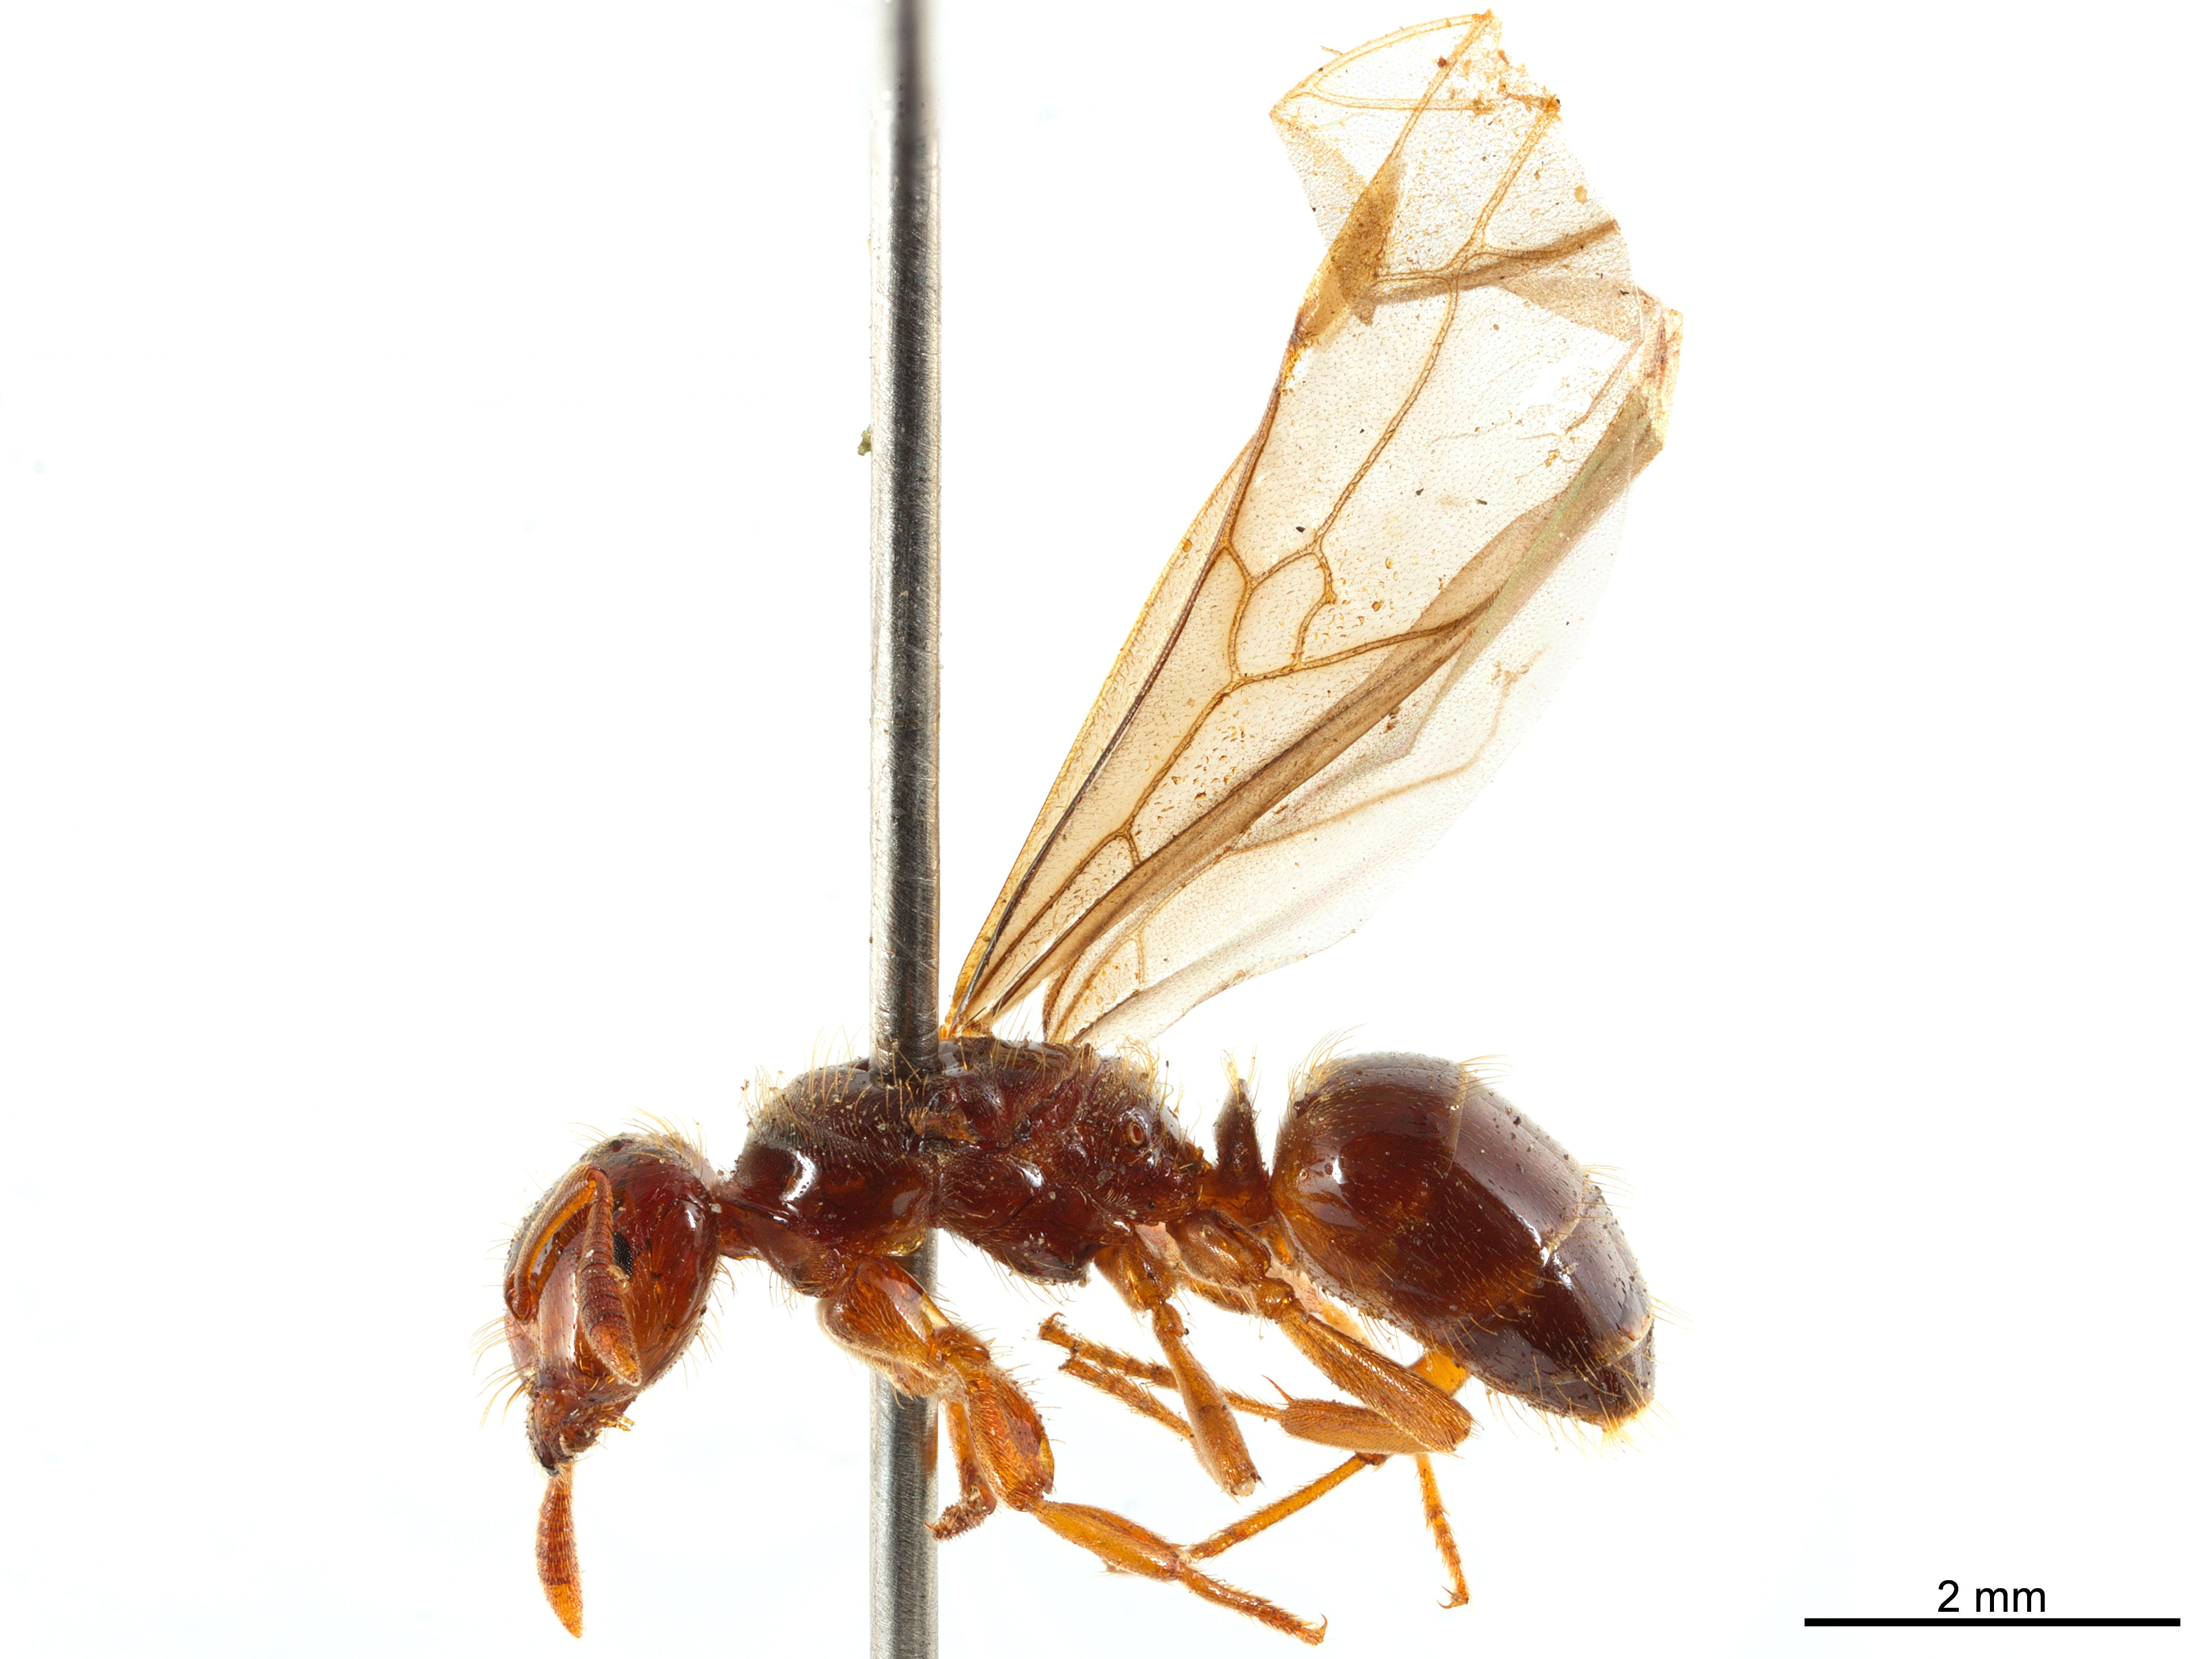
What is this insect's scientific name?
Lasius claviger
